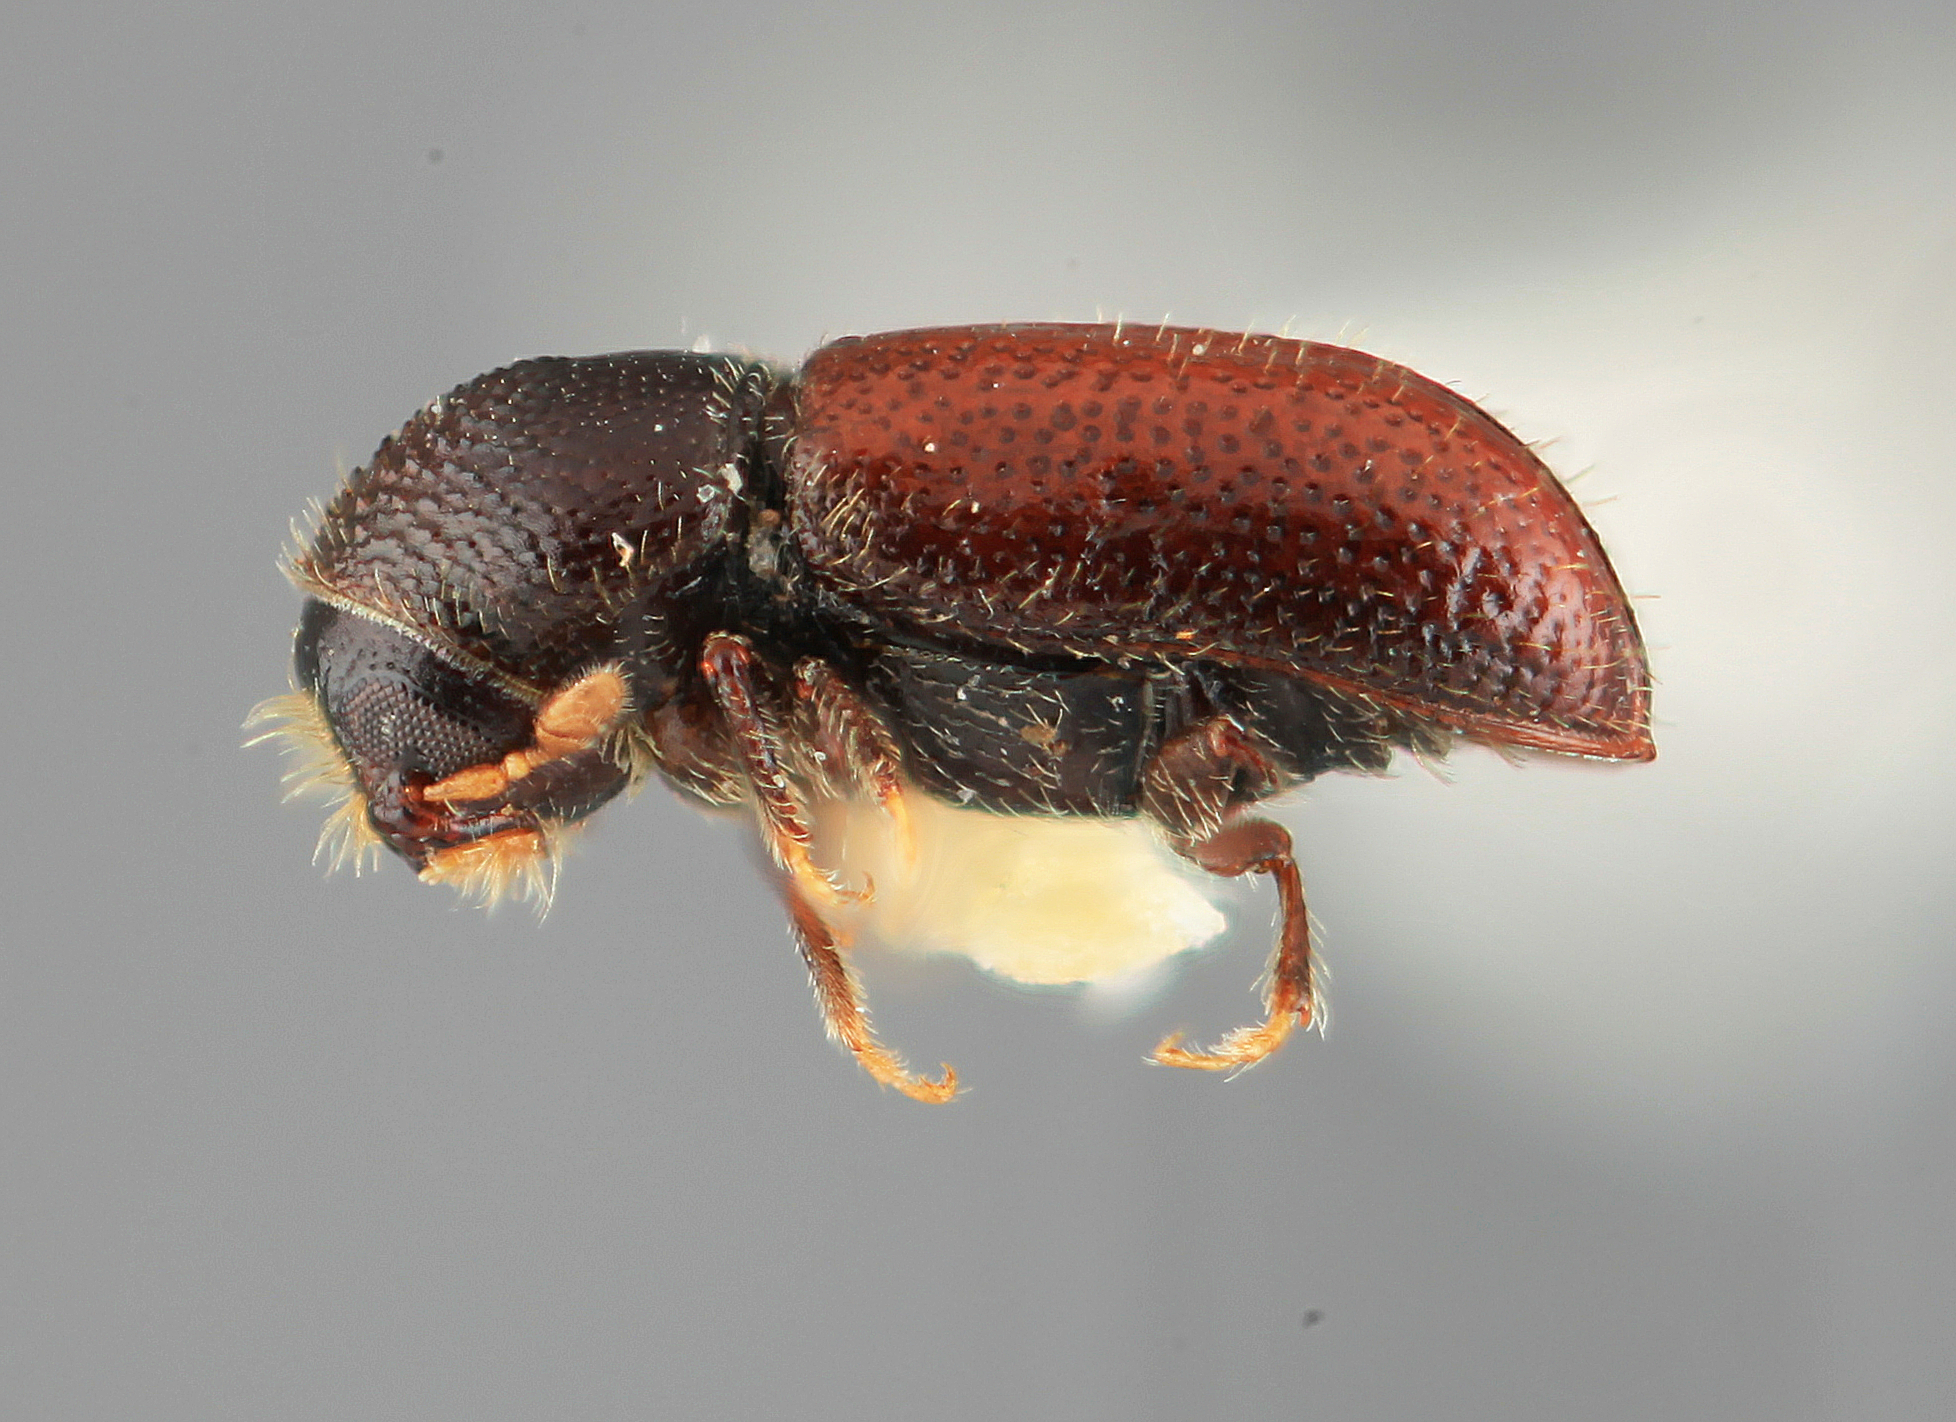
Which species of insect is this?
Pityophthorus arceuthobii
